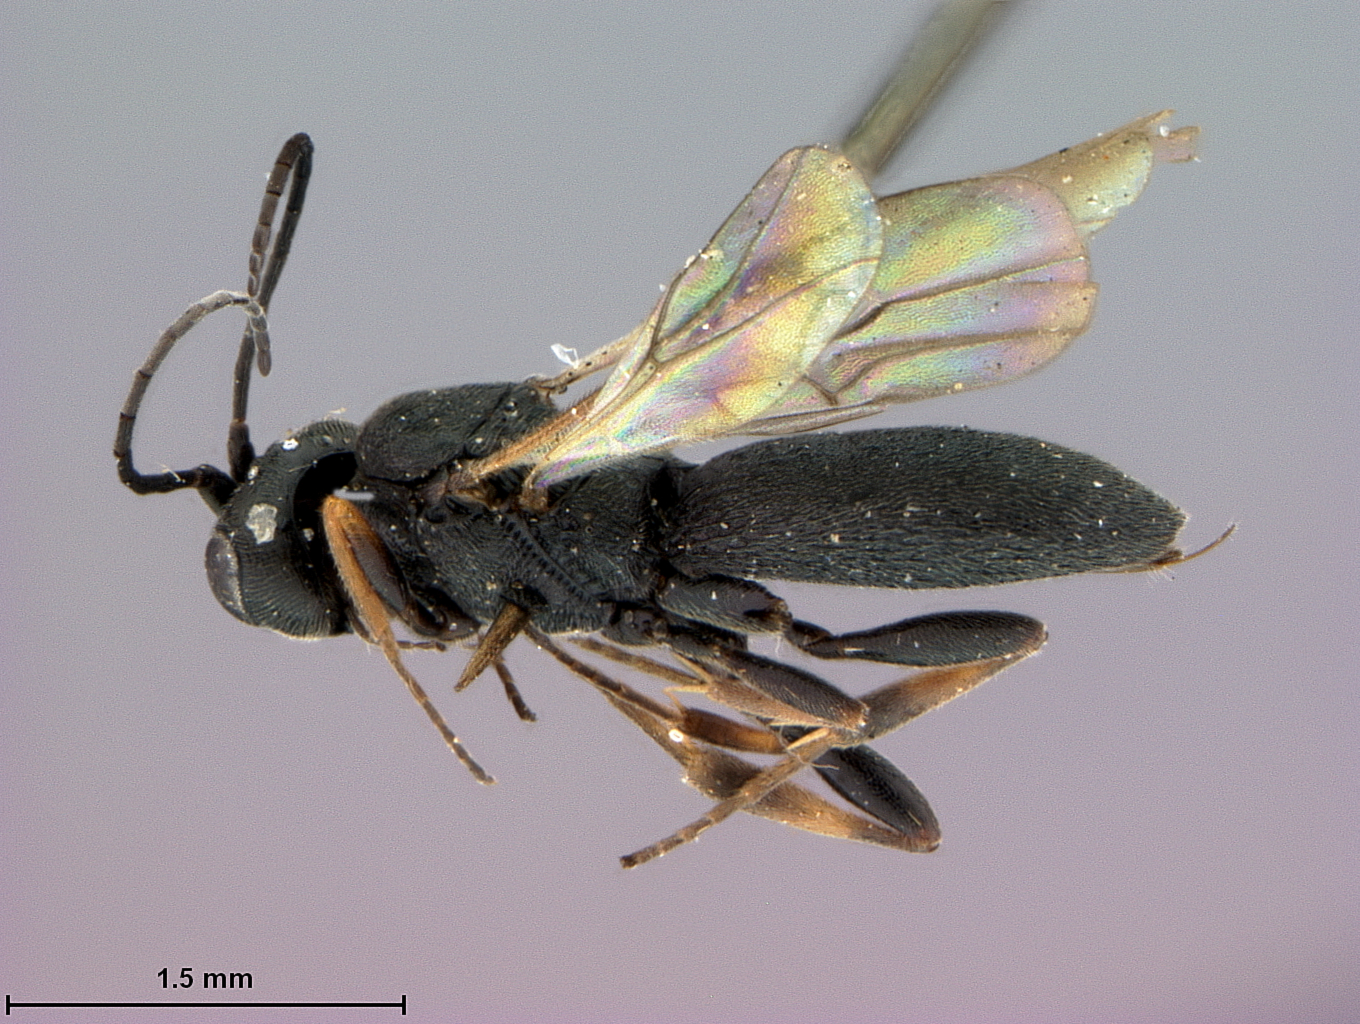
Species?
Chelonus leptogaster
